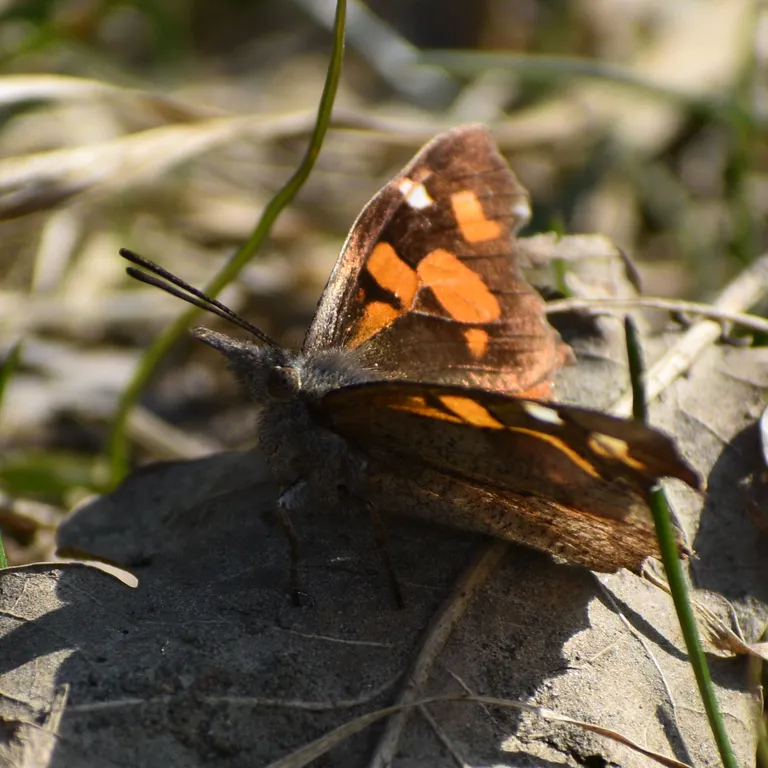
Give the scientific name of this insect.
Libythea celtis
